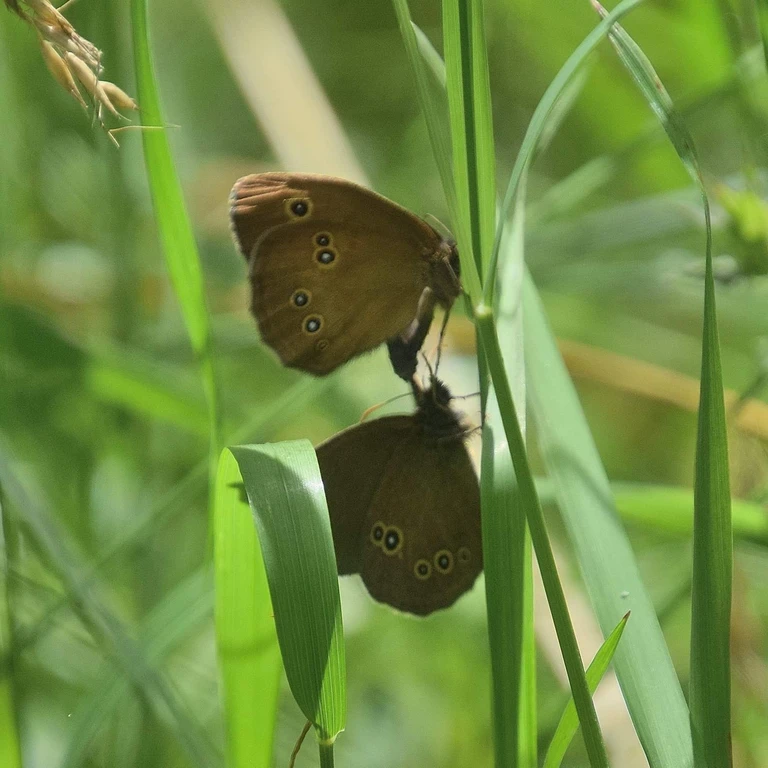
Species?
Aphantopus hyperantus
